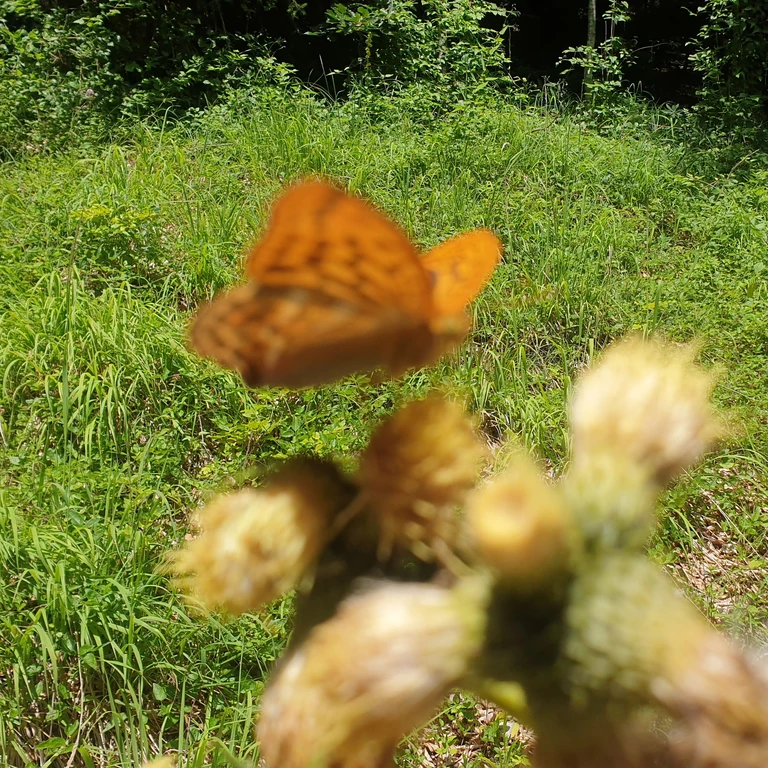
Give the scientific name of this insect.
Argynnis paphia
